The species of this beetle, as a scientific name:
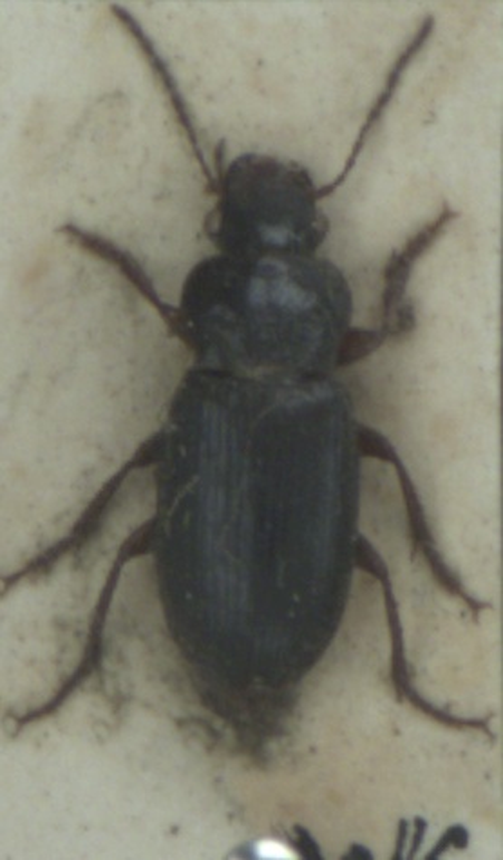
Ophonus rufibarbis
